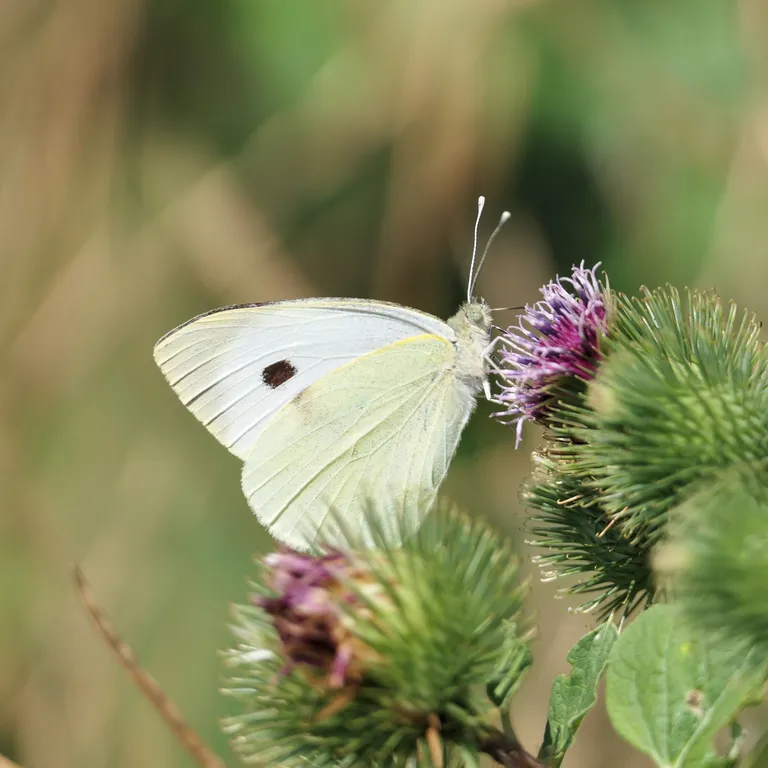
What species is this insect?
Pieris brassicae
